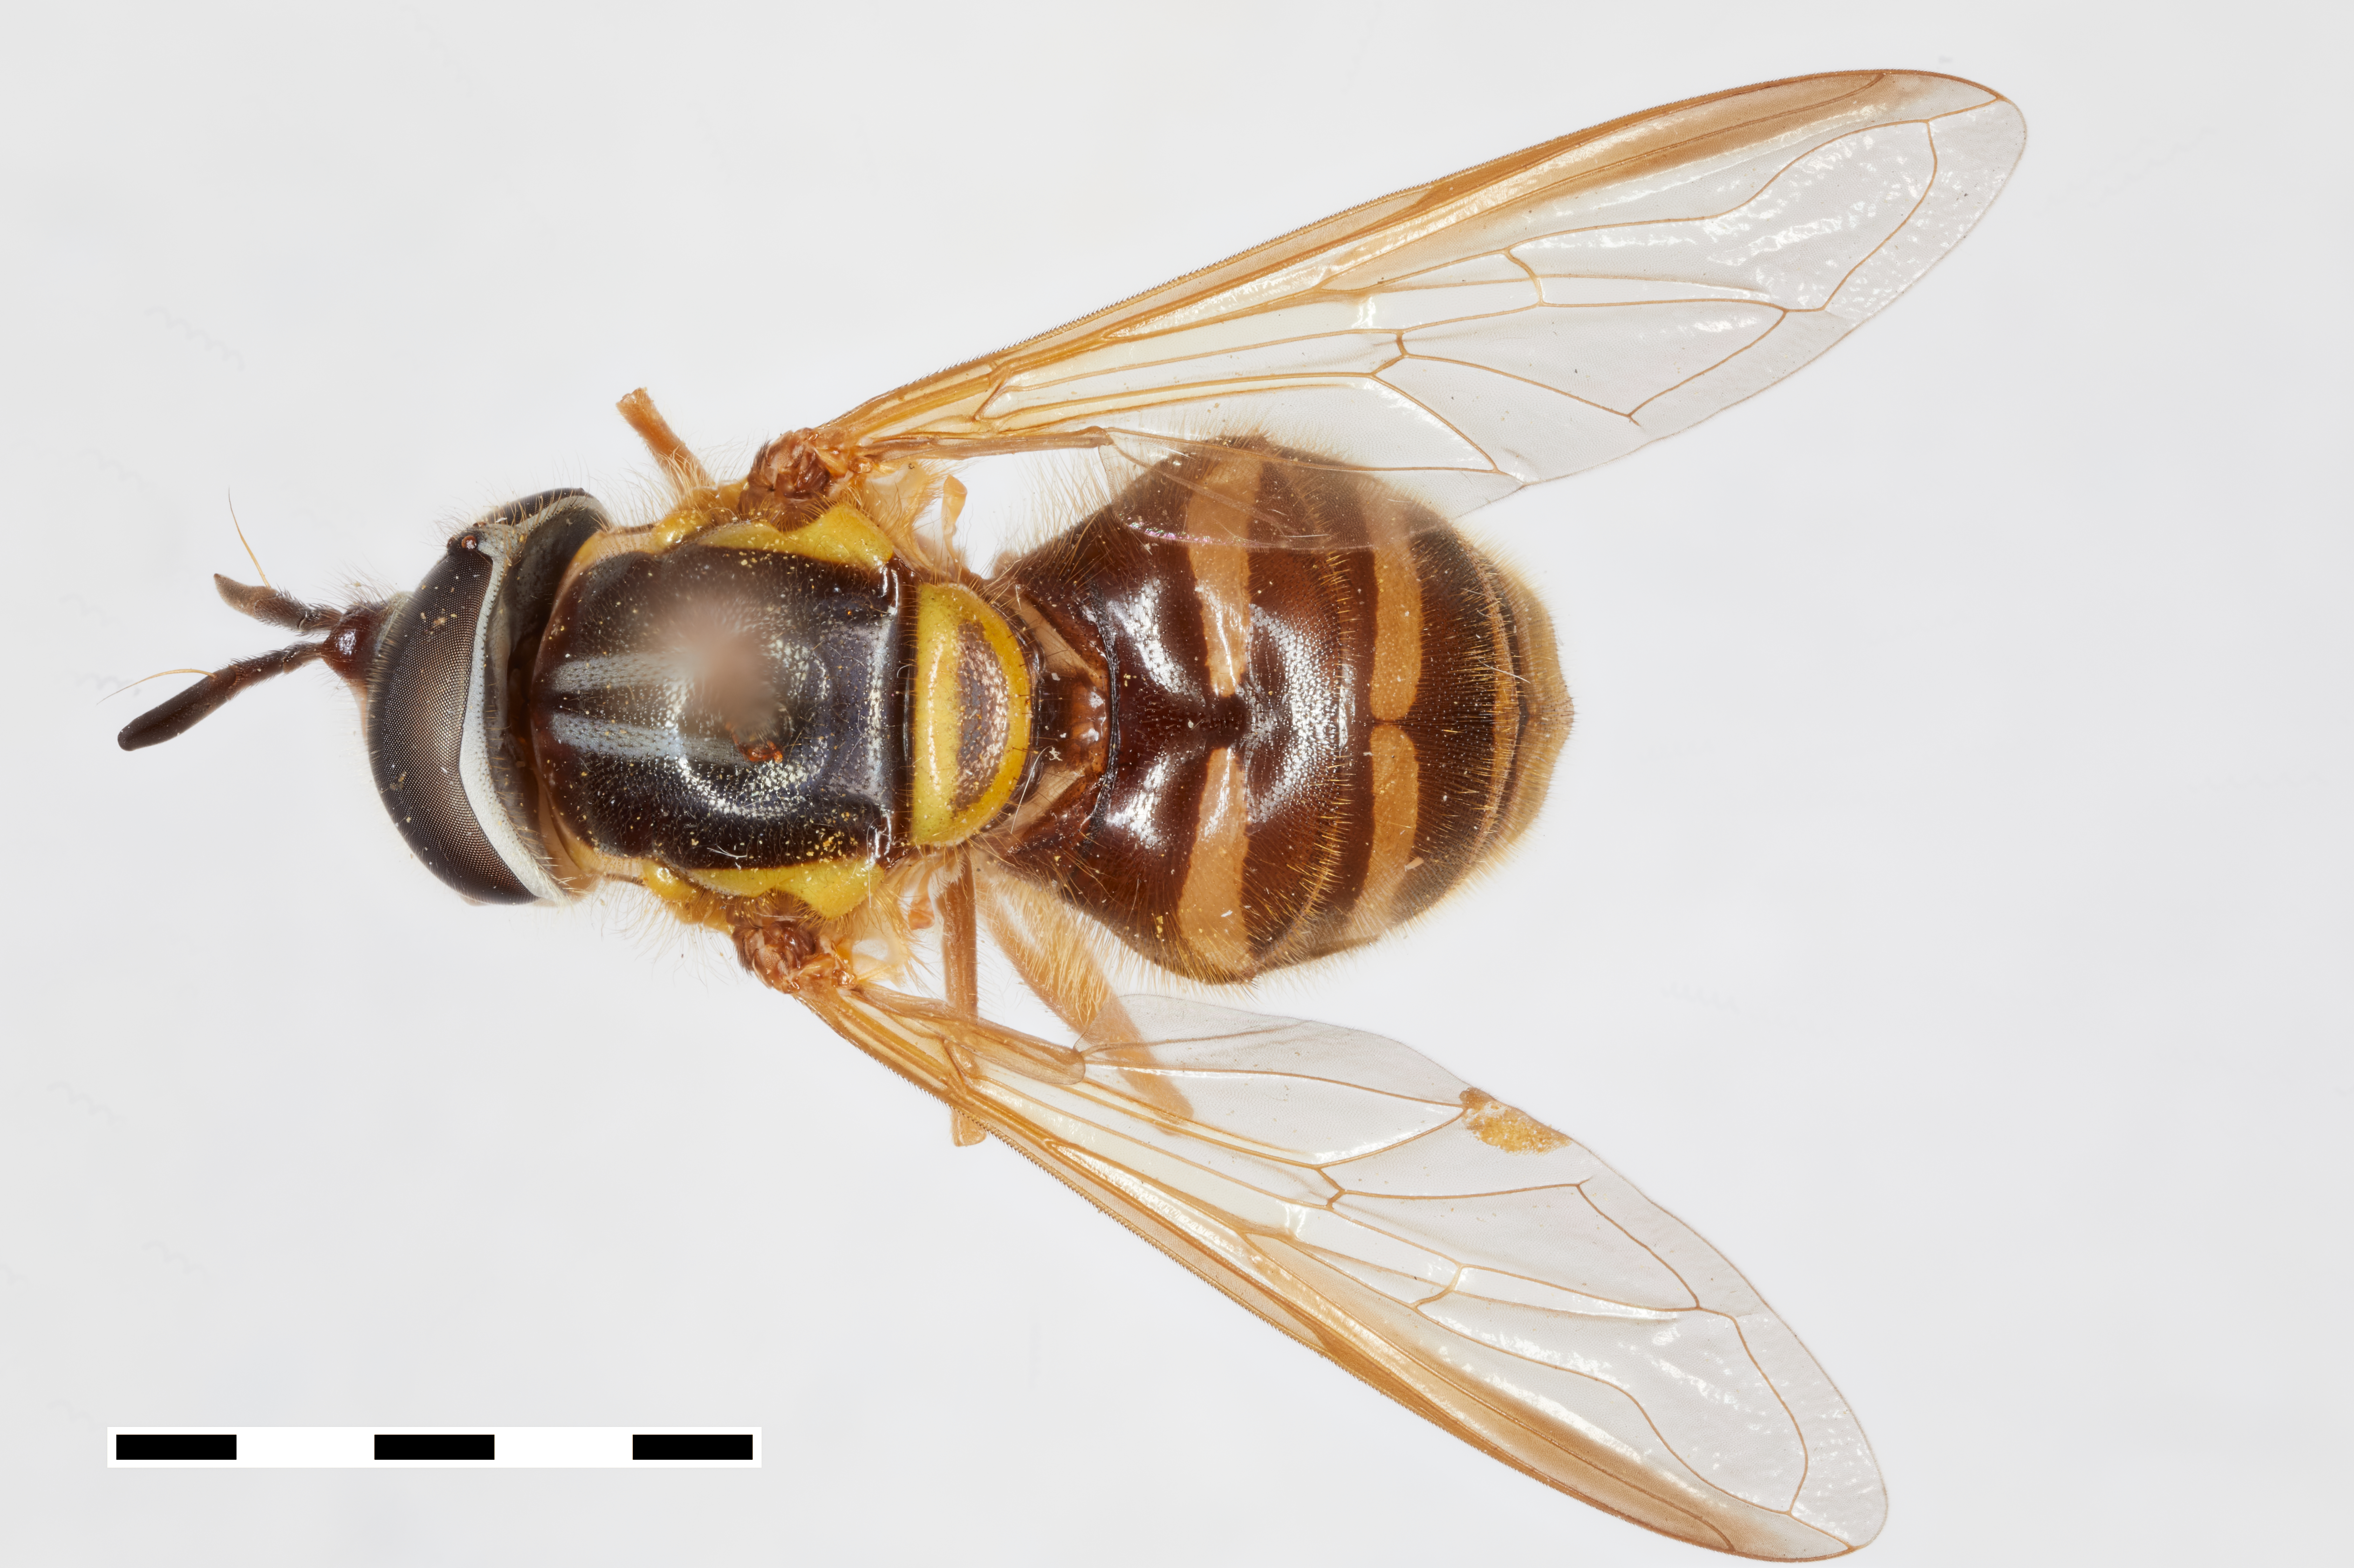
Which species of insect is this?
Chrysotoxum radiosum
